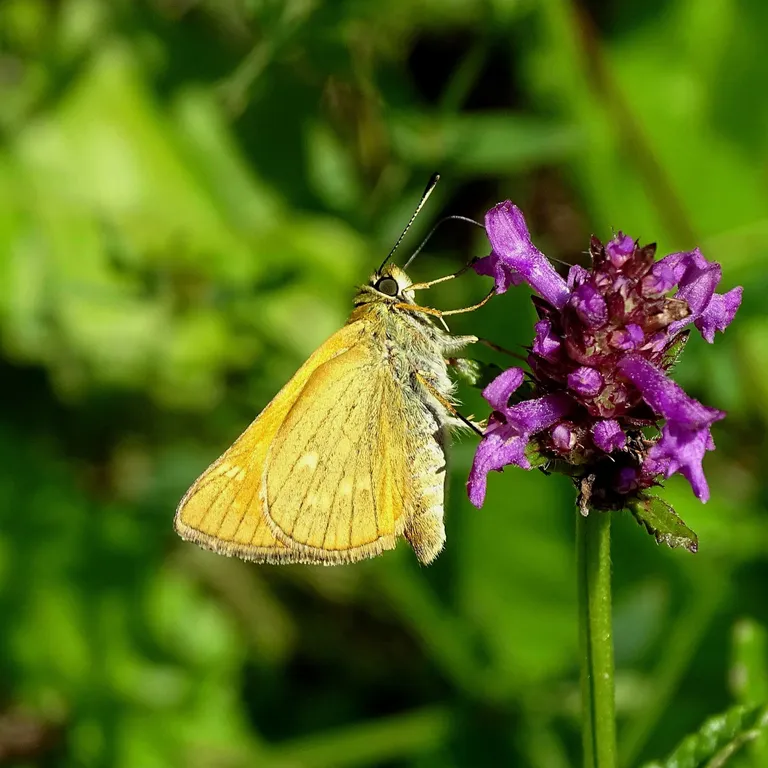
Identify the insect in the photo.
Ochlodes sylvanus (also Ochlodes venata)
